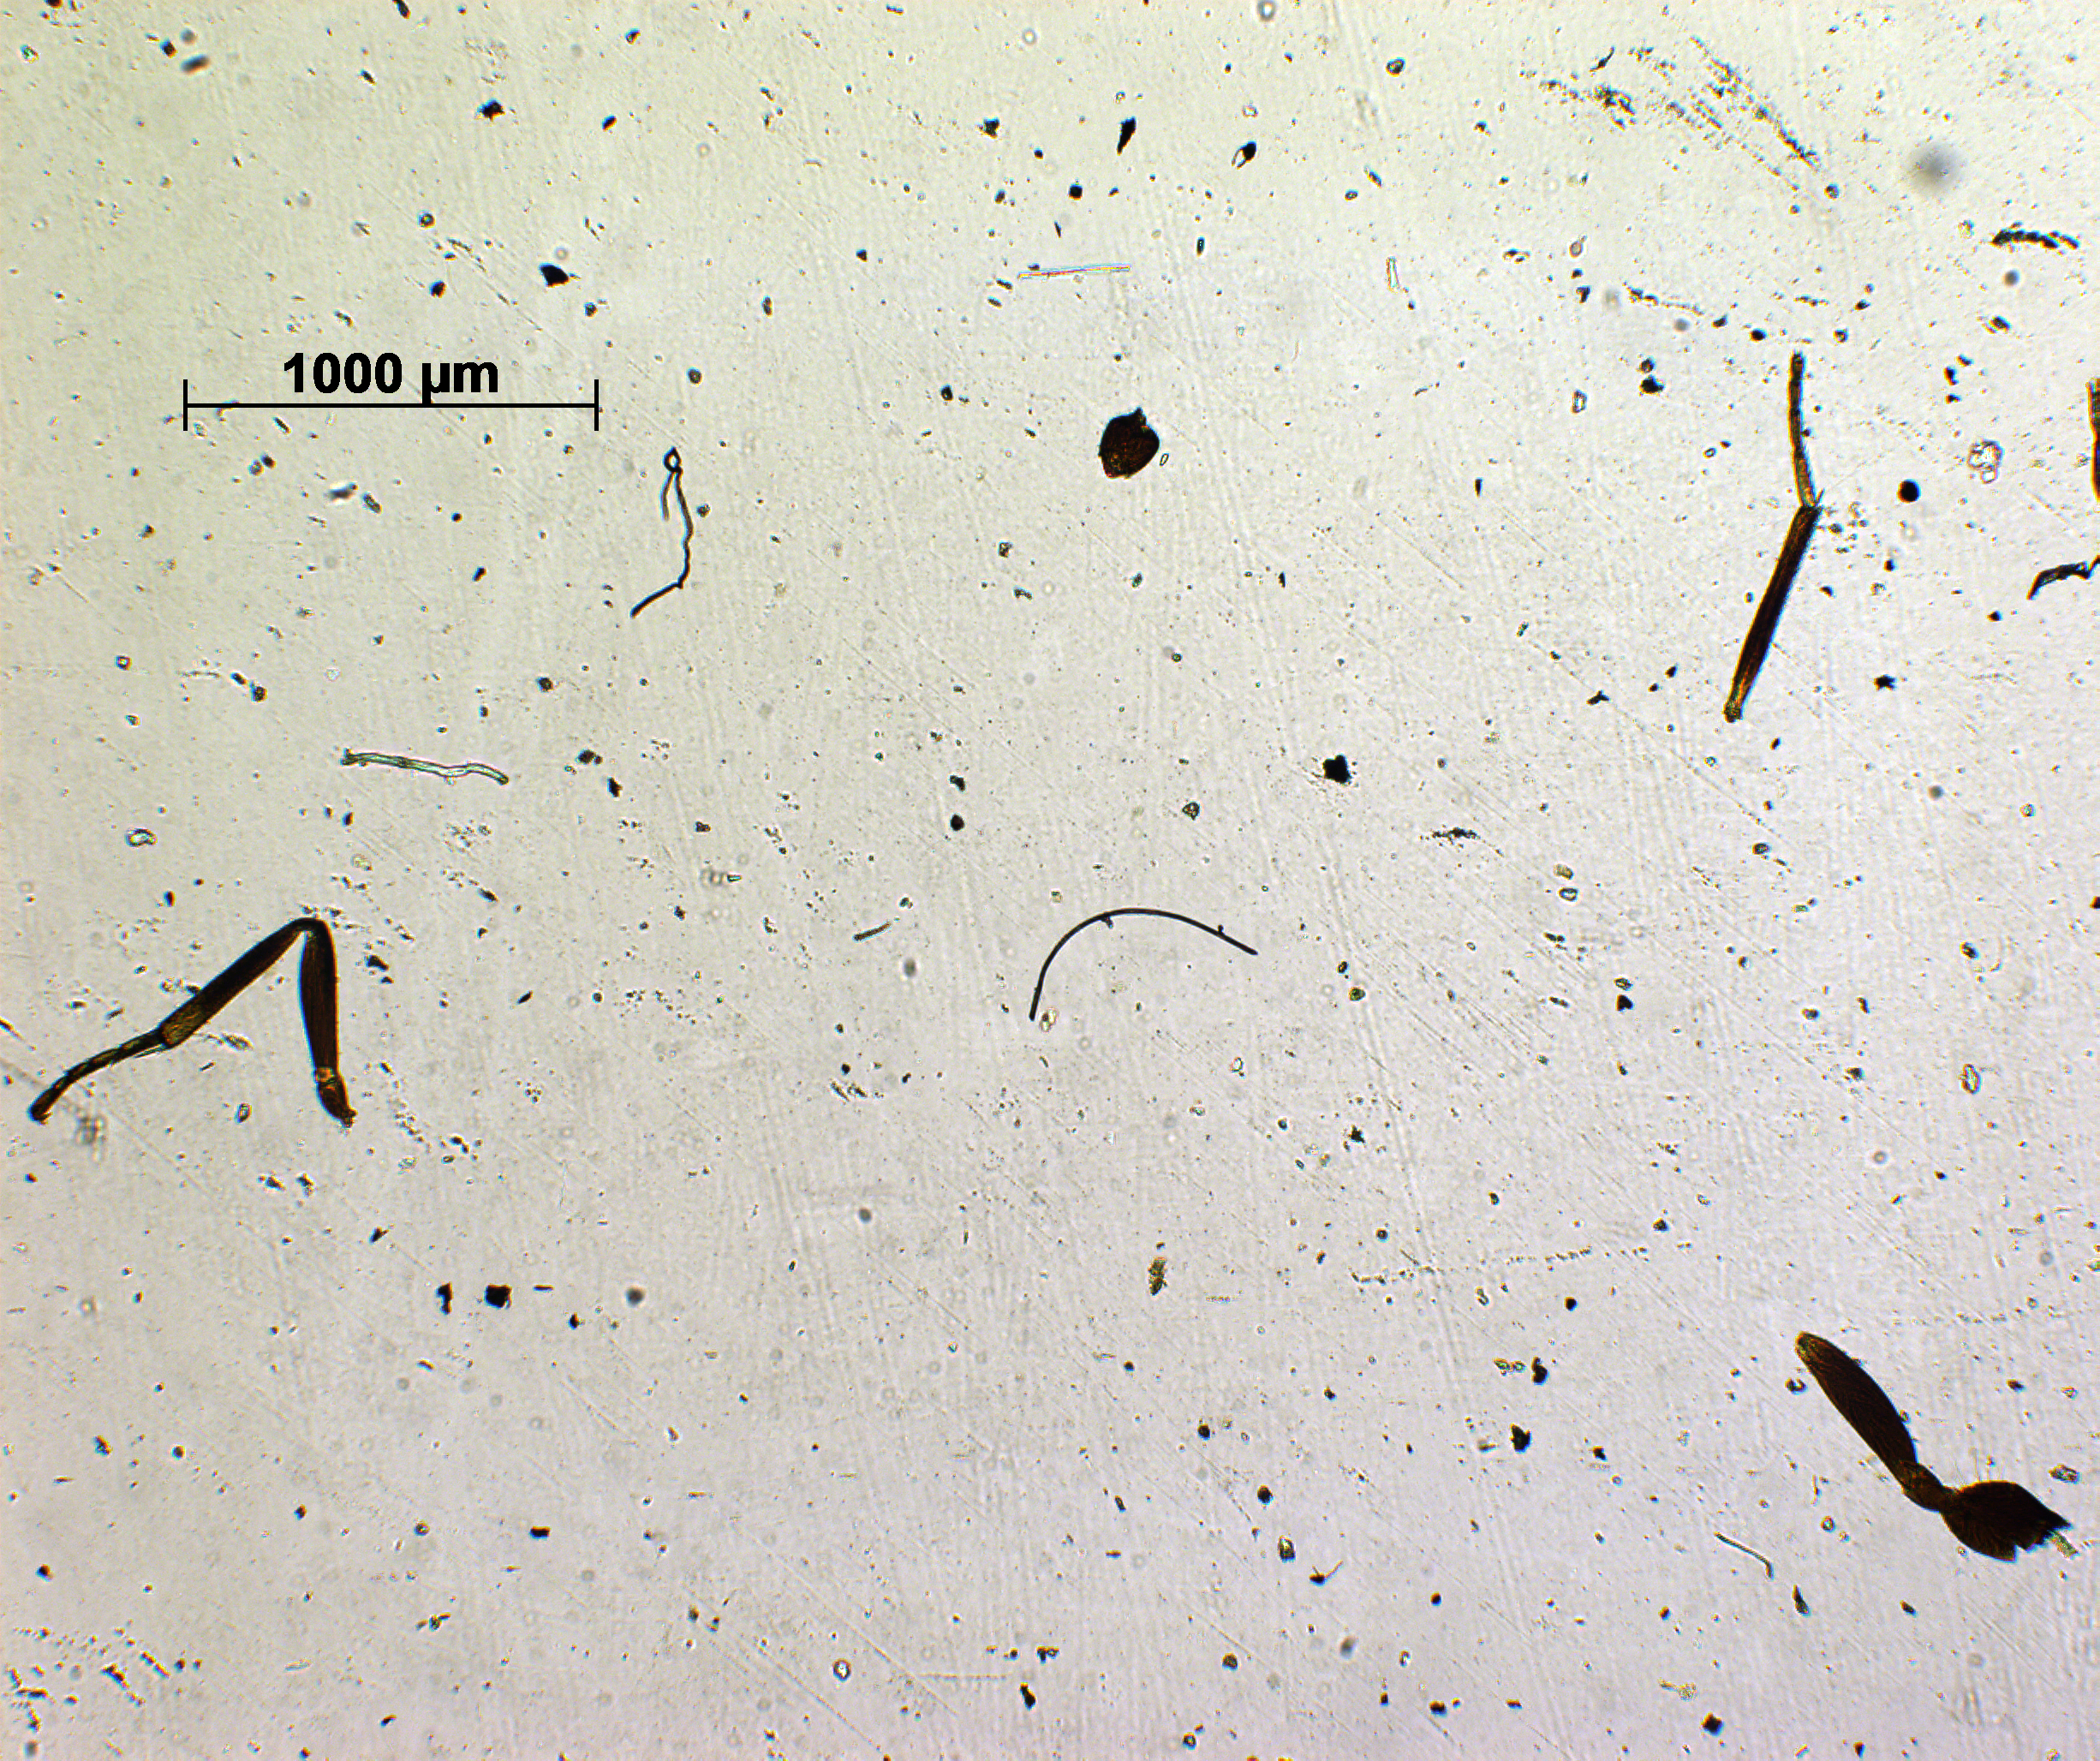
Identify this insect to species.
Pachyneuron chambaensis
